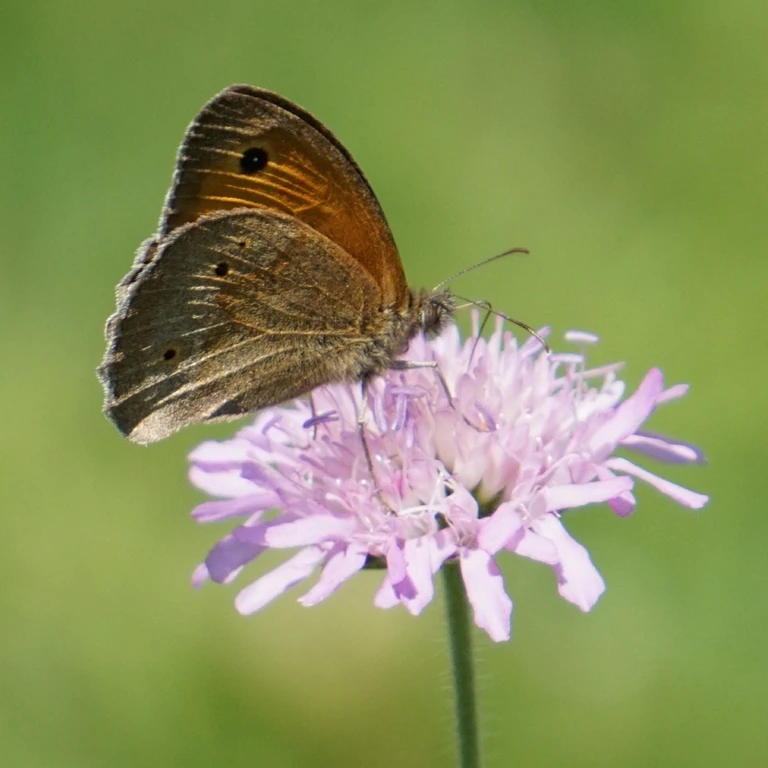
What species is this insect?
Maniola jurtina
